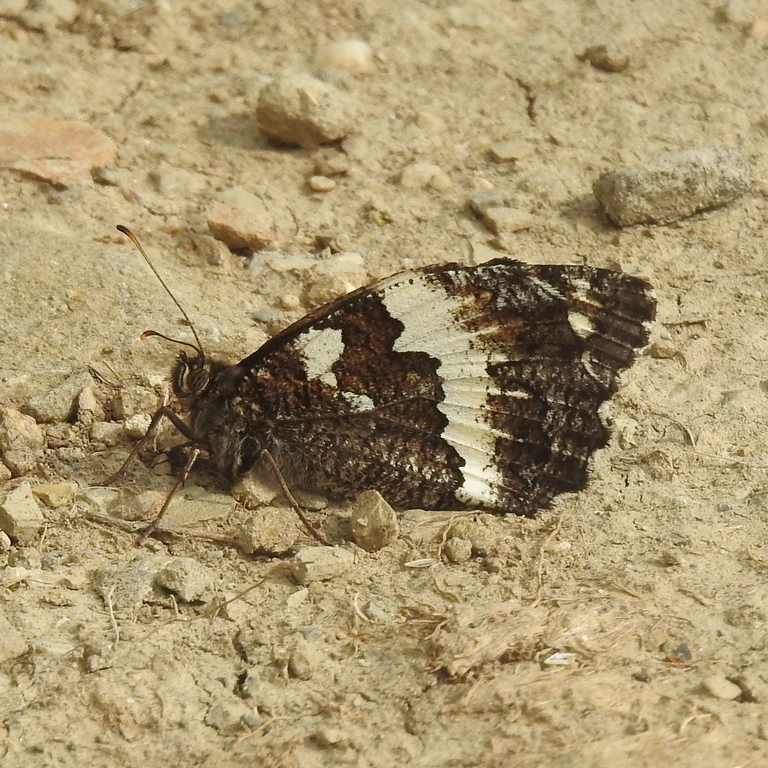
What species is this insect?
Brintesia circe
